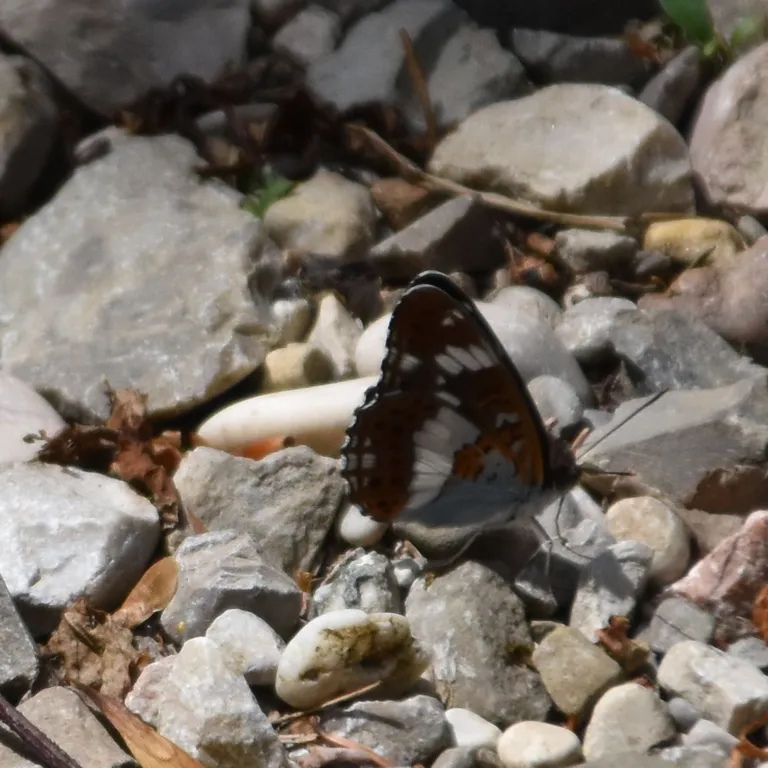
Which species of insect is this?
Limenitis camilla (also Ladoga camilla)
